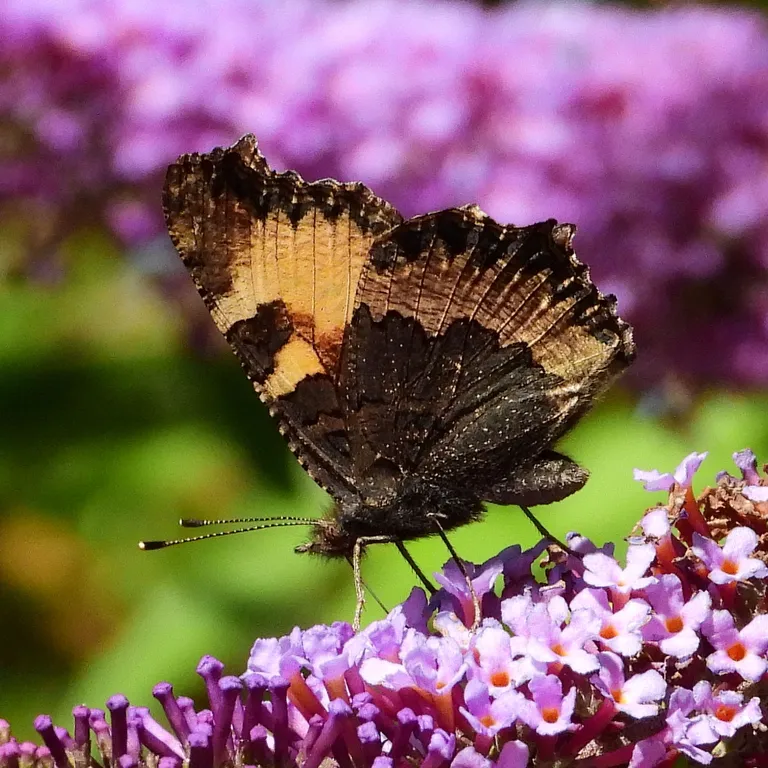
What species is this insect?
Aglais urticae
